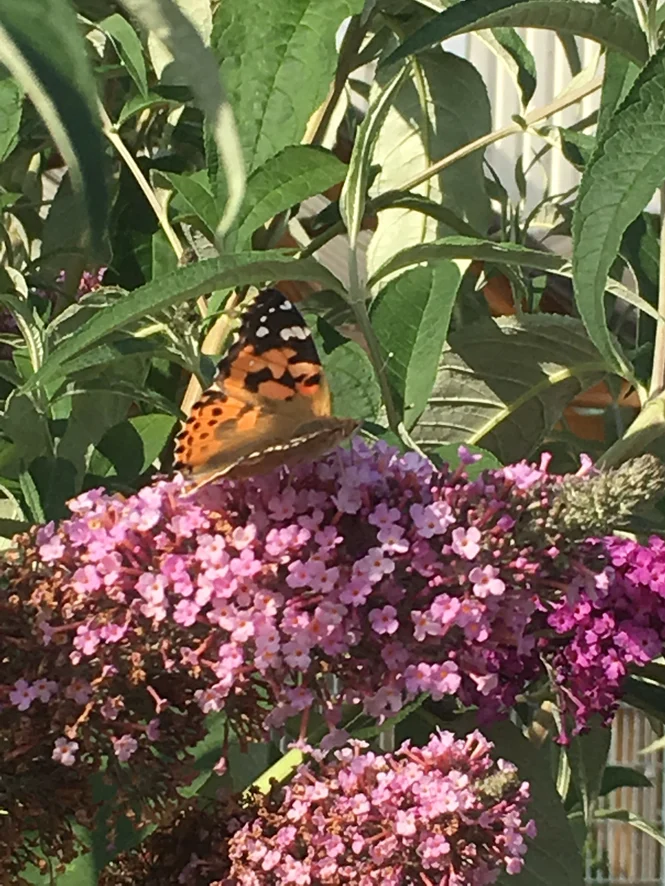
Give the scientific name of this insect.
Vanessa cardui
